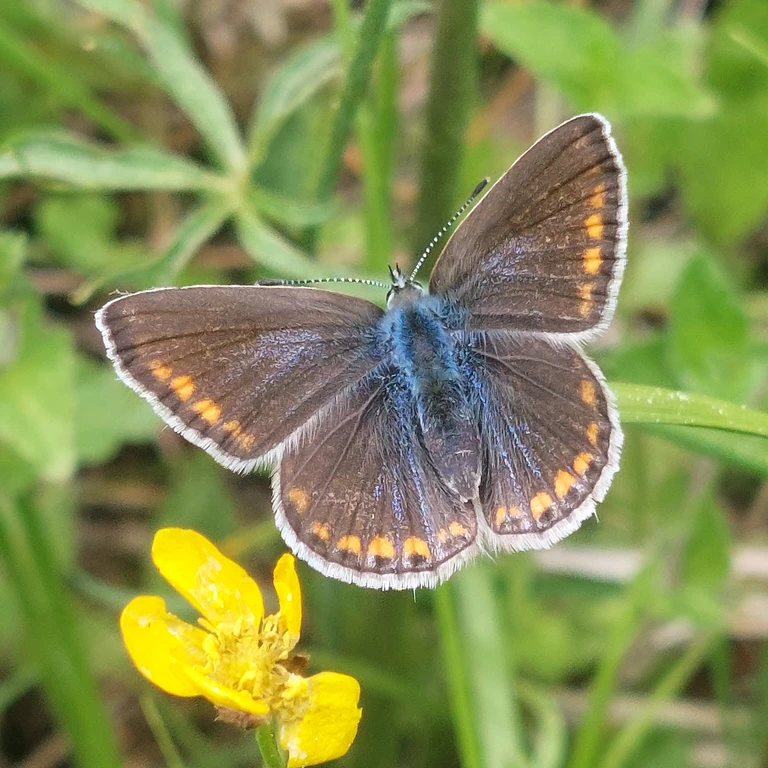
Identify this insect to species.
Polyommatus icarus
